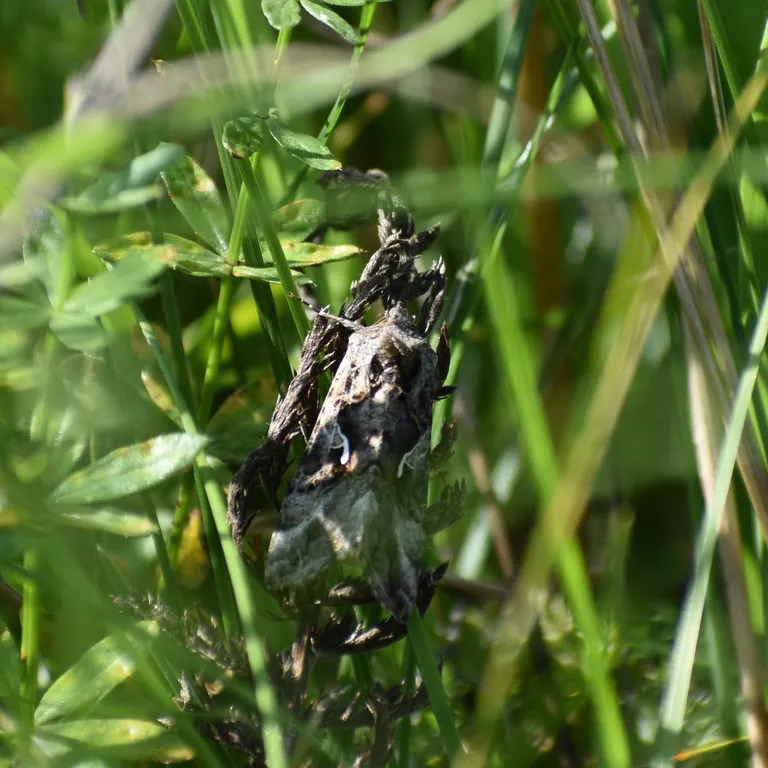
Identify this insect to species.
Autographa gamma
